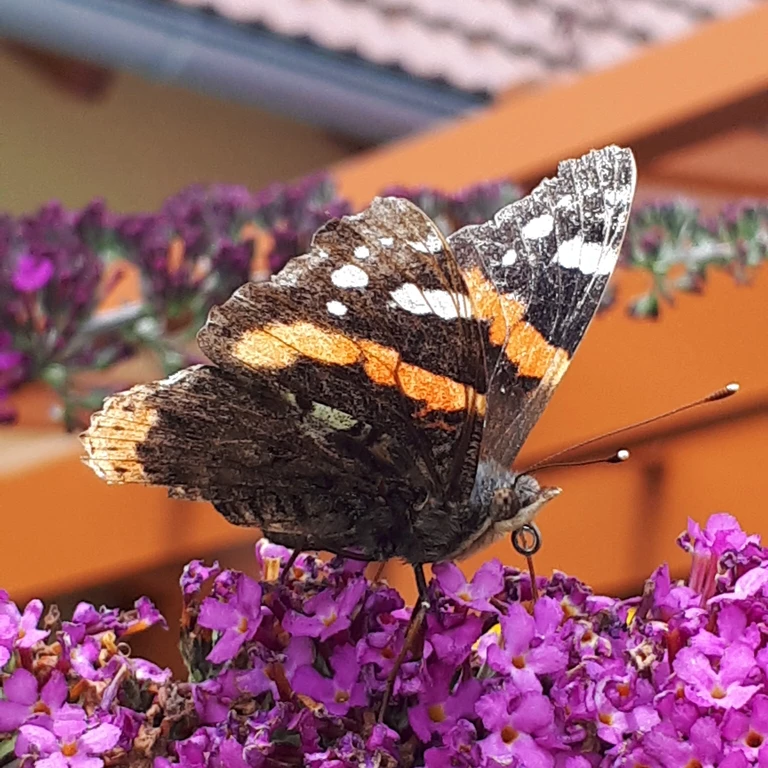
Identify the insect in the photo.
Vanessa atalanta
